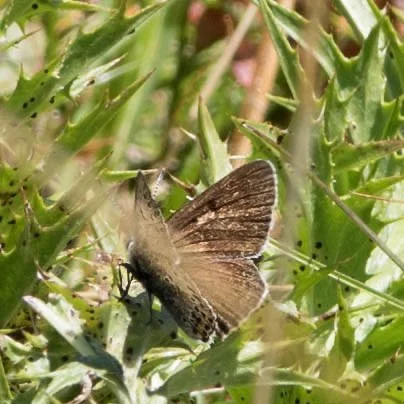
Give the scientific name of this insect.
Lycaena tityrus (also Loweia tityrus)
